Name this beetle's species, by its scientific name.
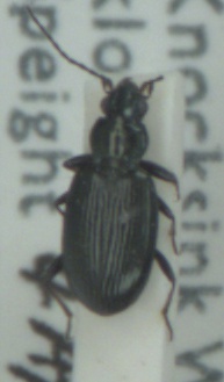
Bembidion tibiale
